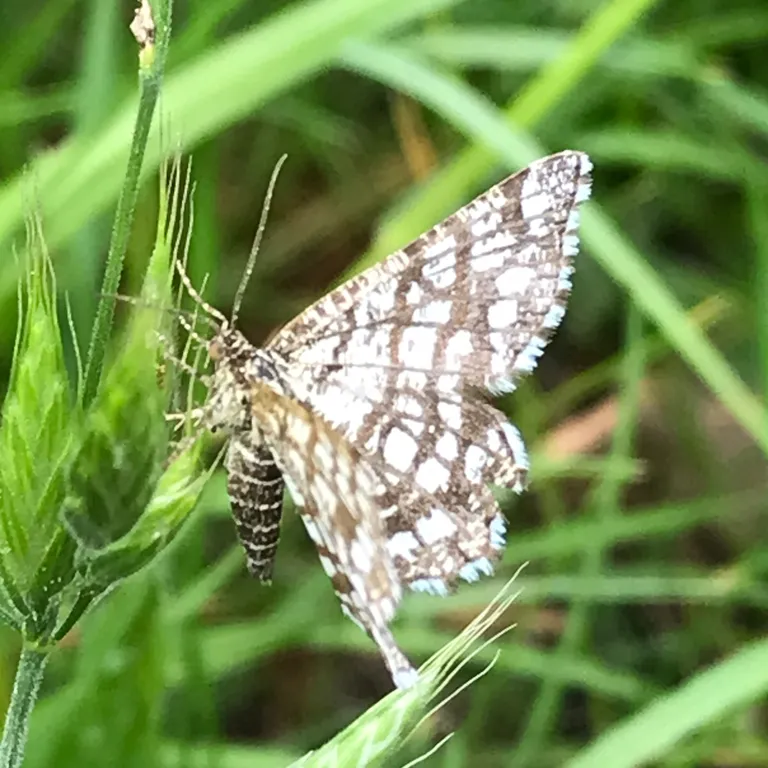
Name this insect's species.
Chiasmia clathrata
